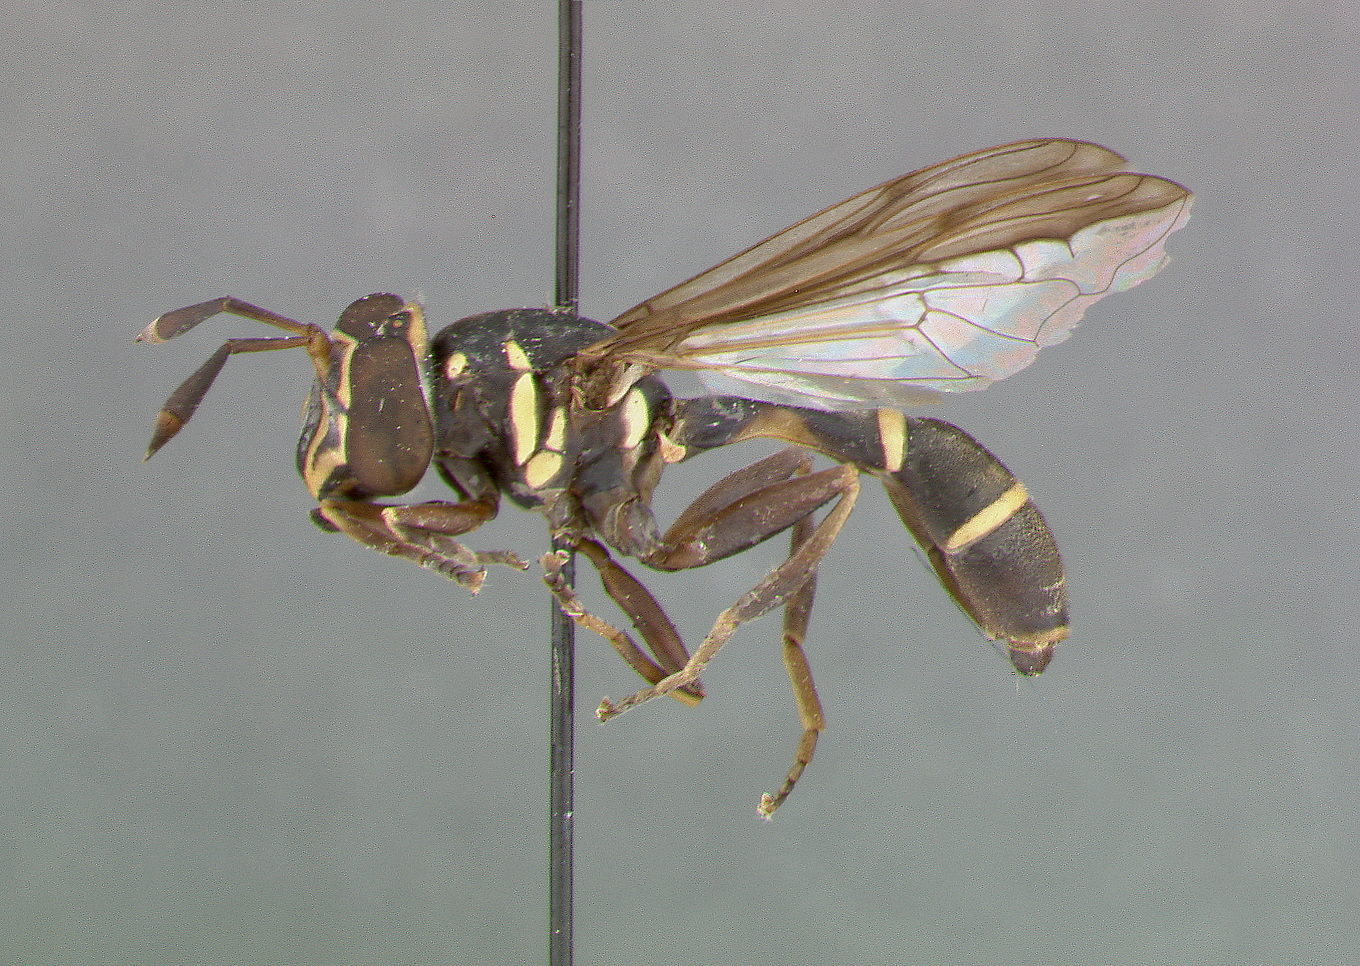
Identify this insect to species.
Polybiomyia sayi
